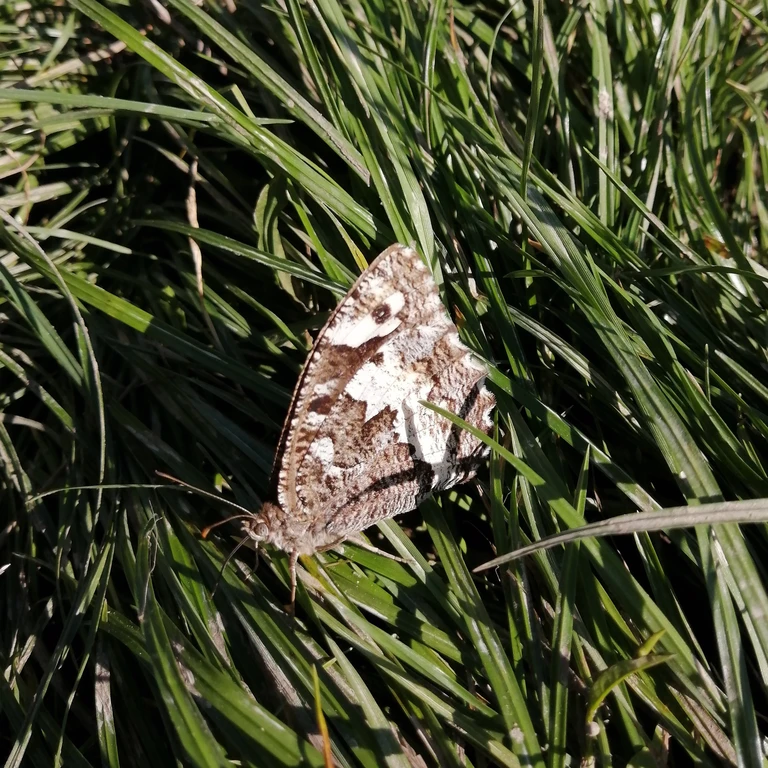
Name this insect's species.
Brintesia circe
